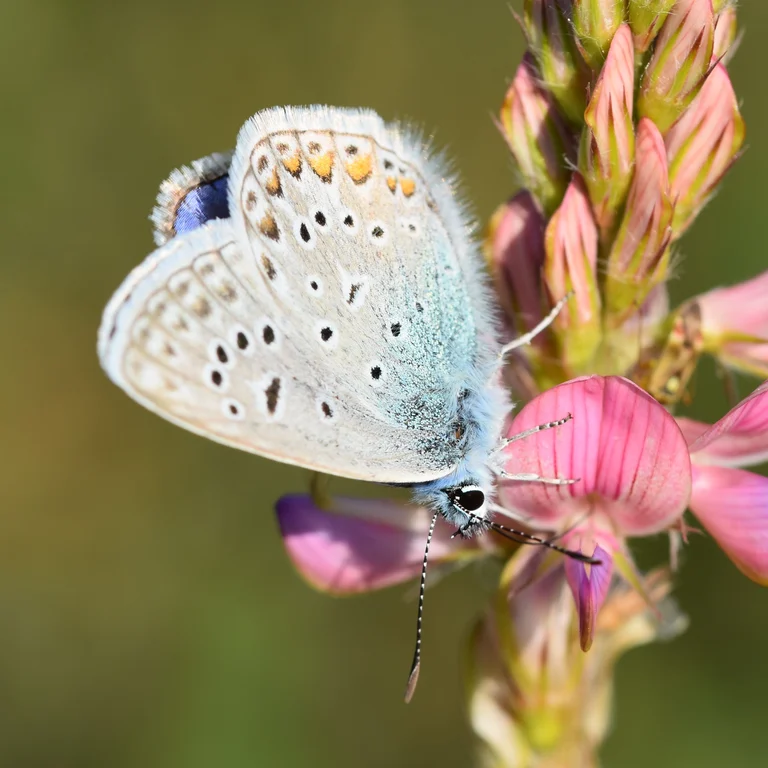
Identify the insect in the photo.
Polyommatus icarus
